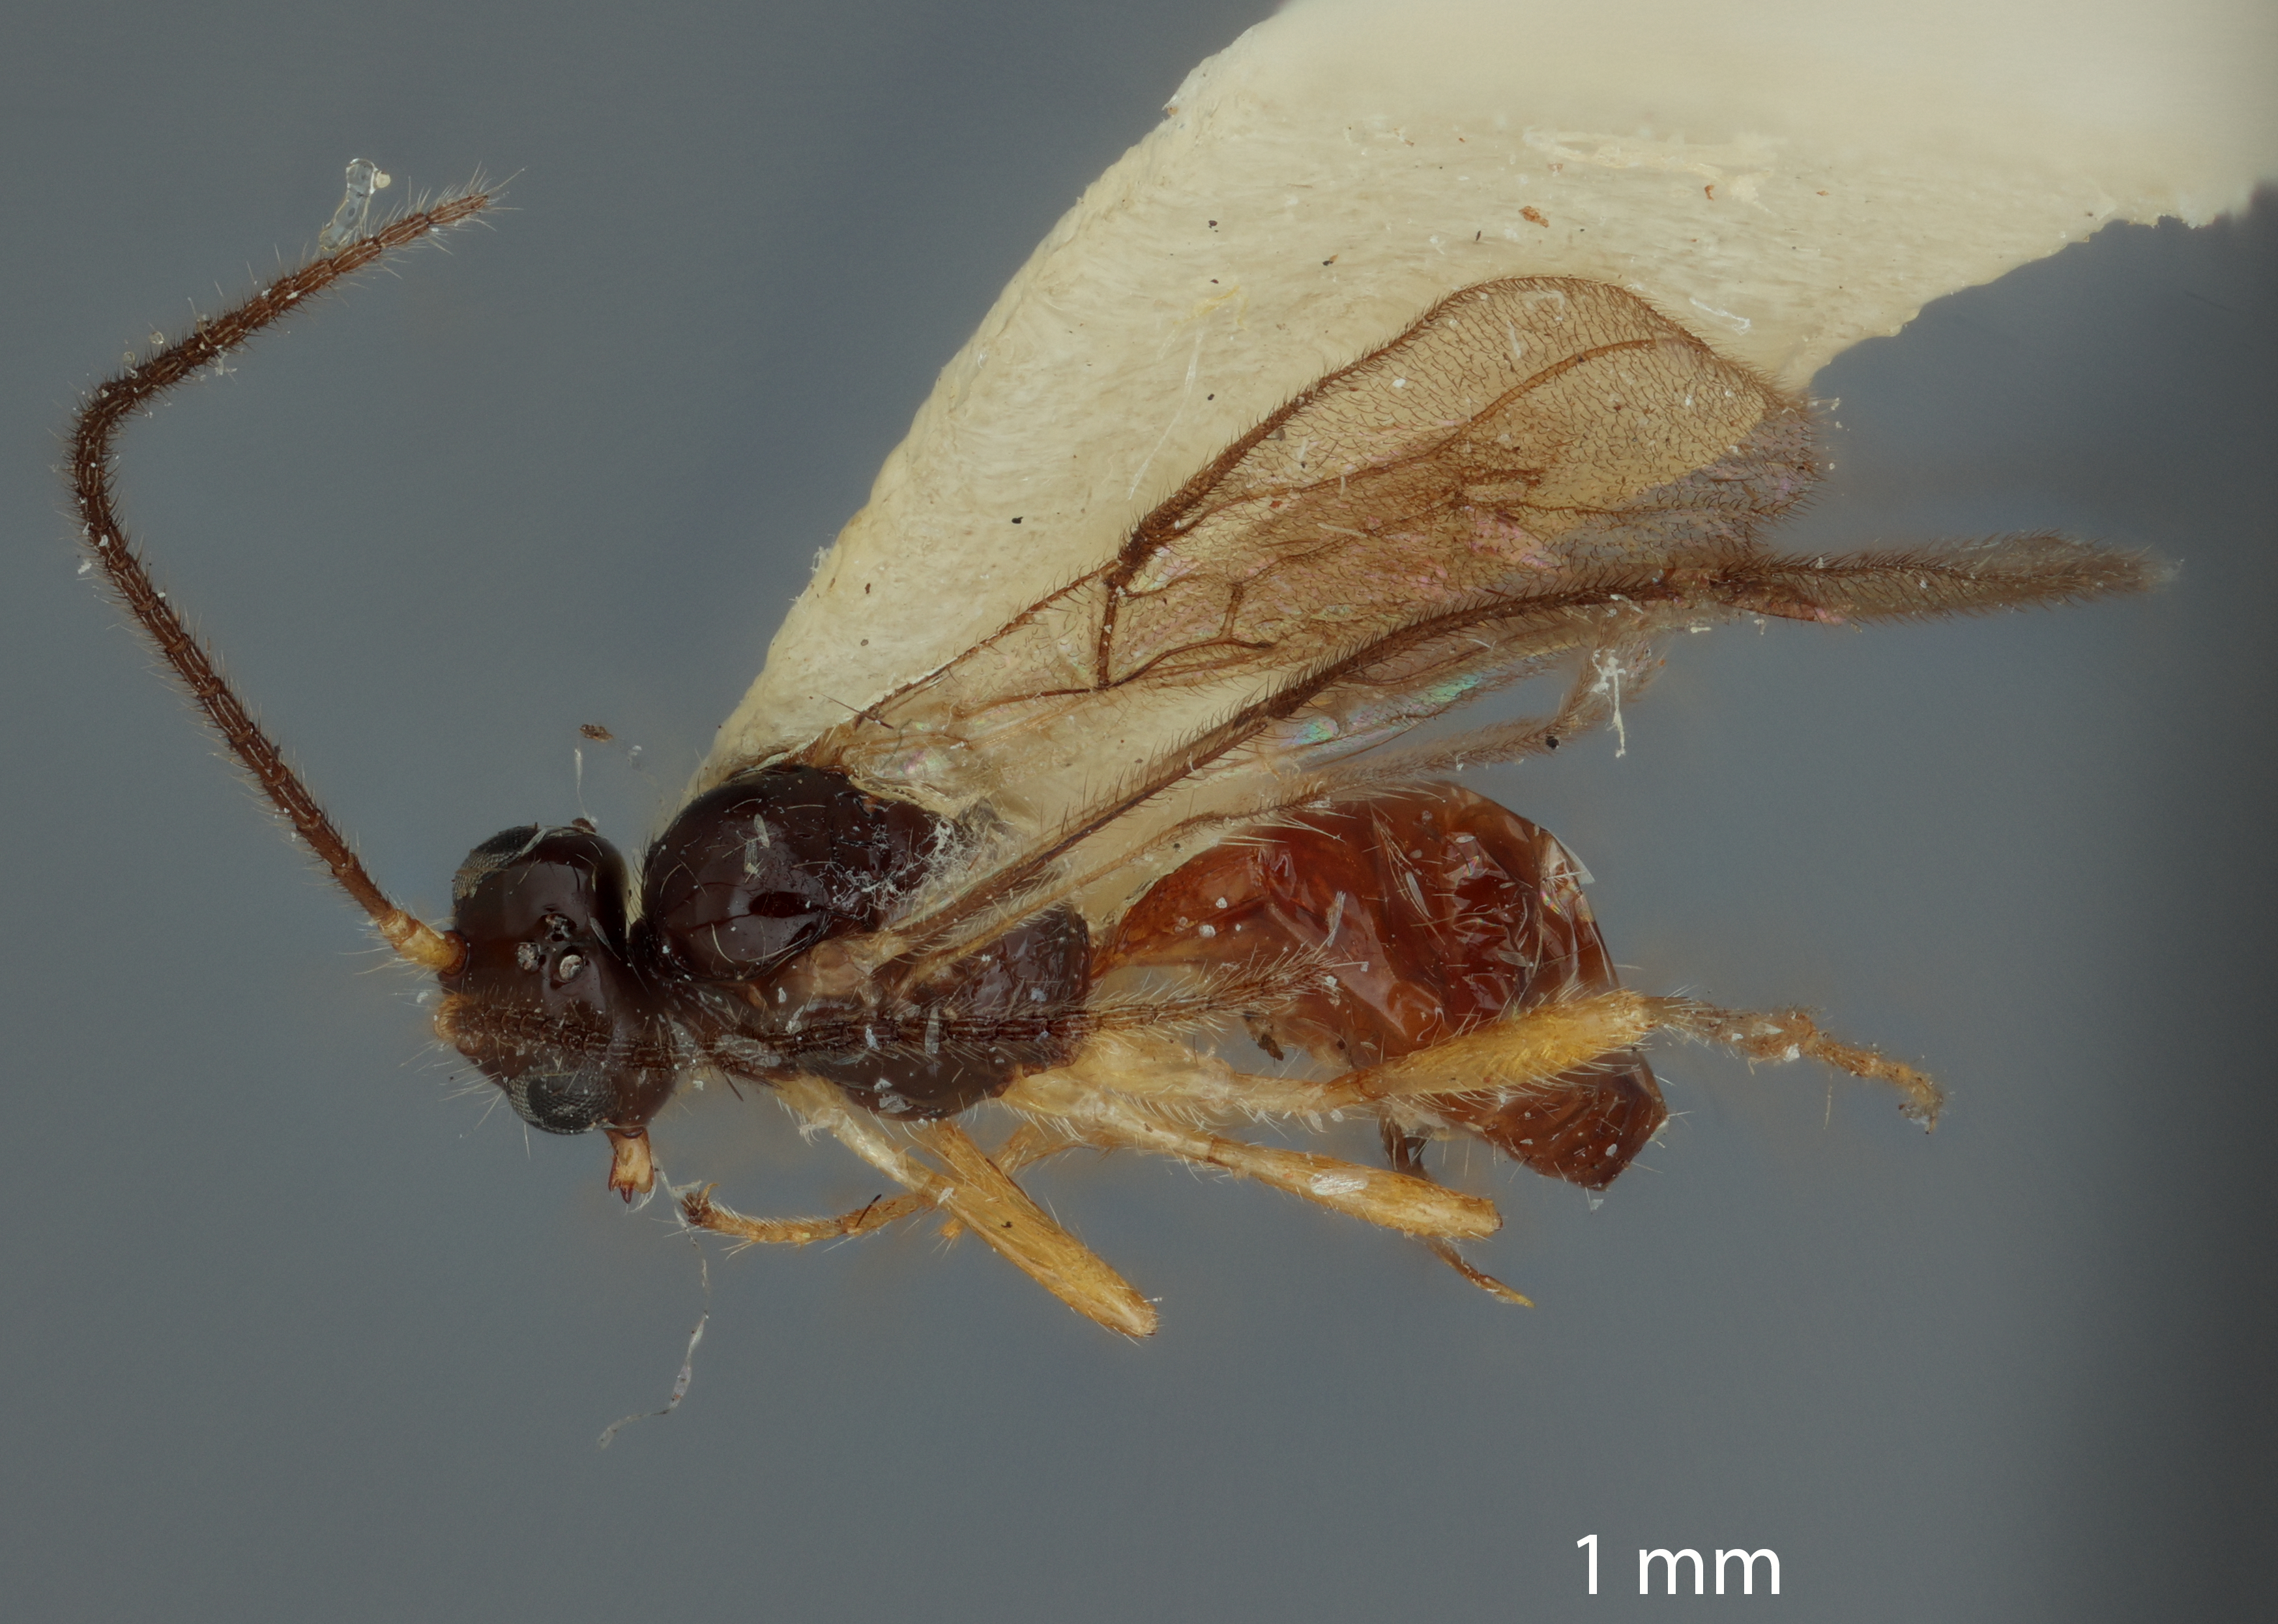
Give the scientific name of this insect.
Synaldis glabrifovea
